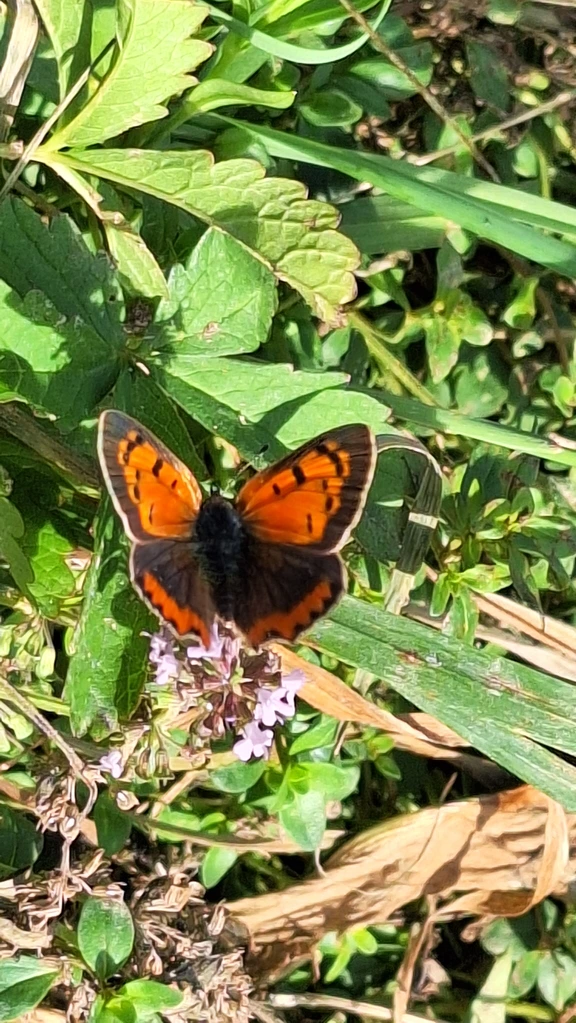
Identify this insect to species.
Lycaena phlaeas
